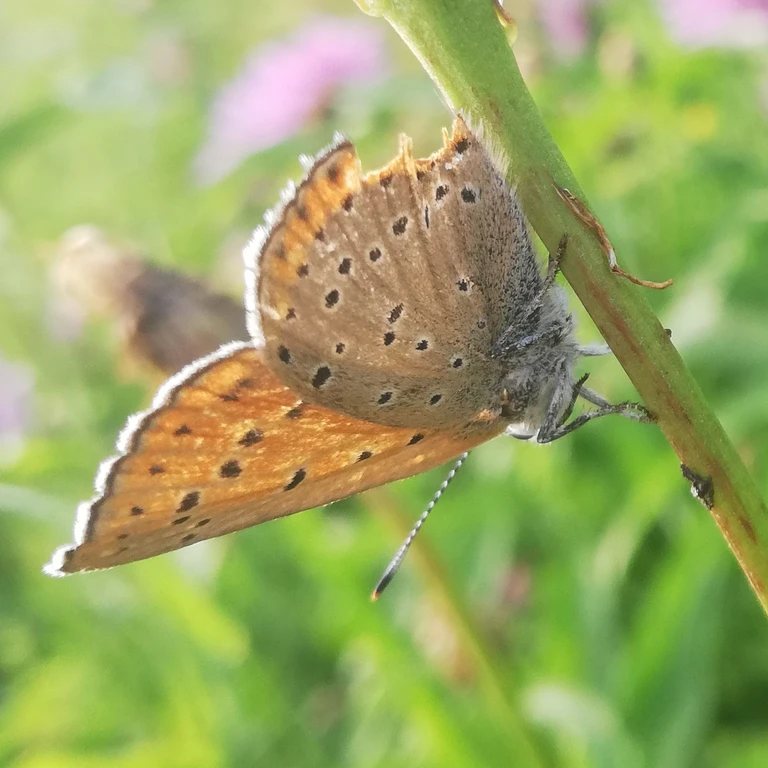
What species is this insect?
Lycaena hippothoe (also Palaeochrysophanus hippothoe)
